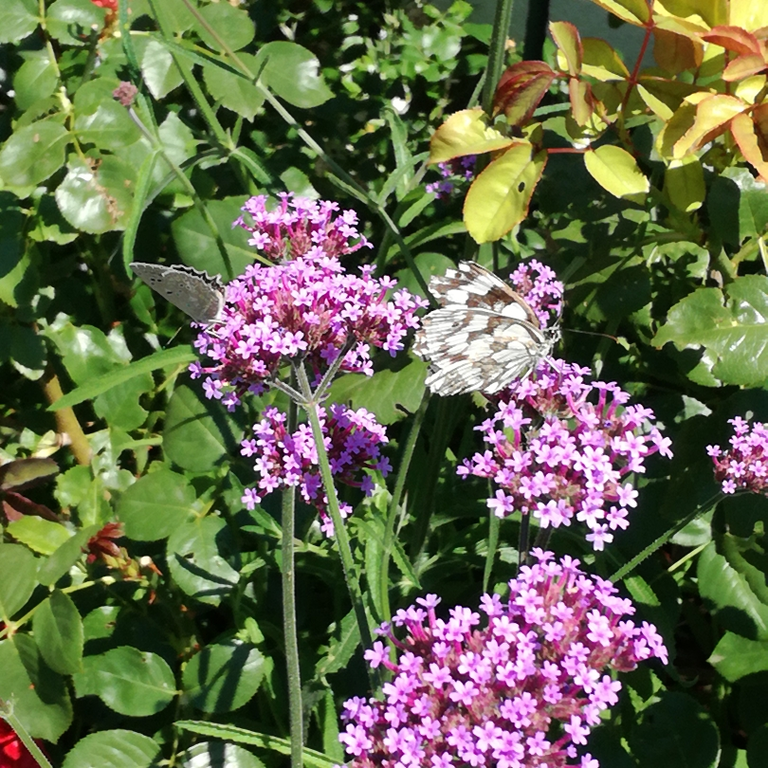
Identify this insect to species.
Polyommatus daphnis
